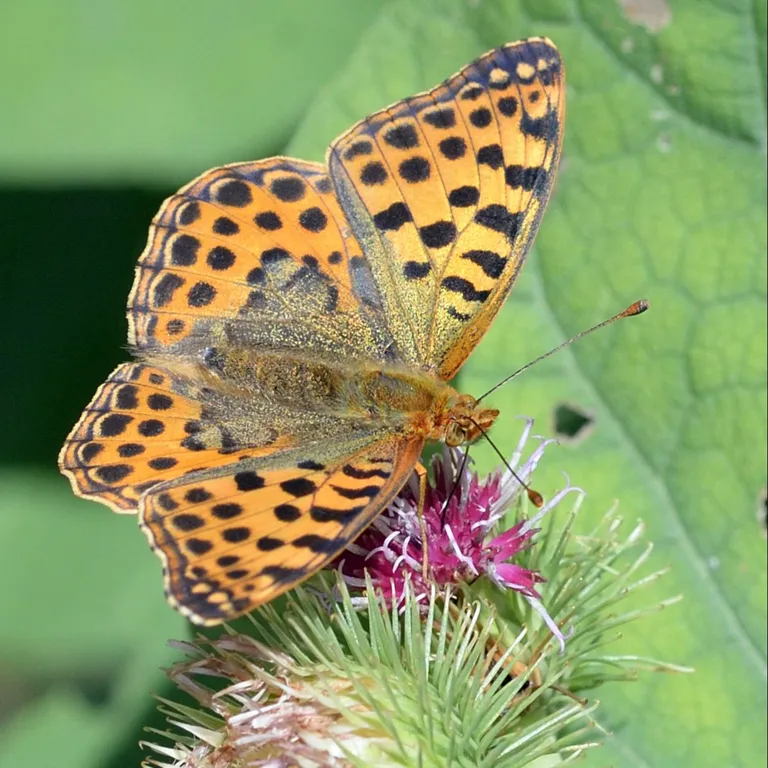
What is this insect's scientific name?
Issoria lathonia
